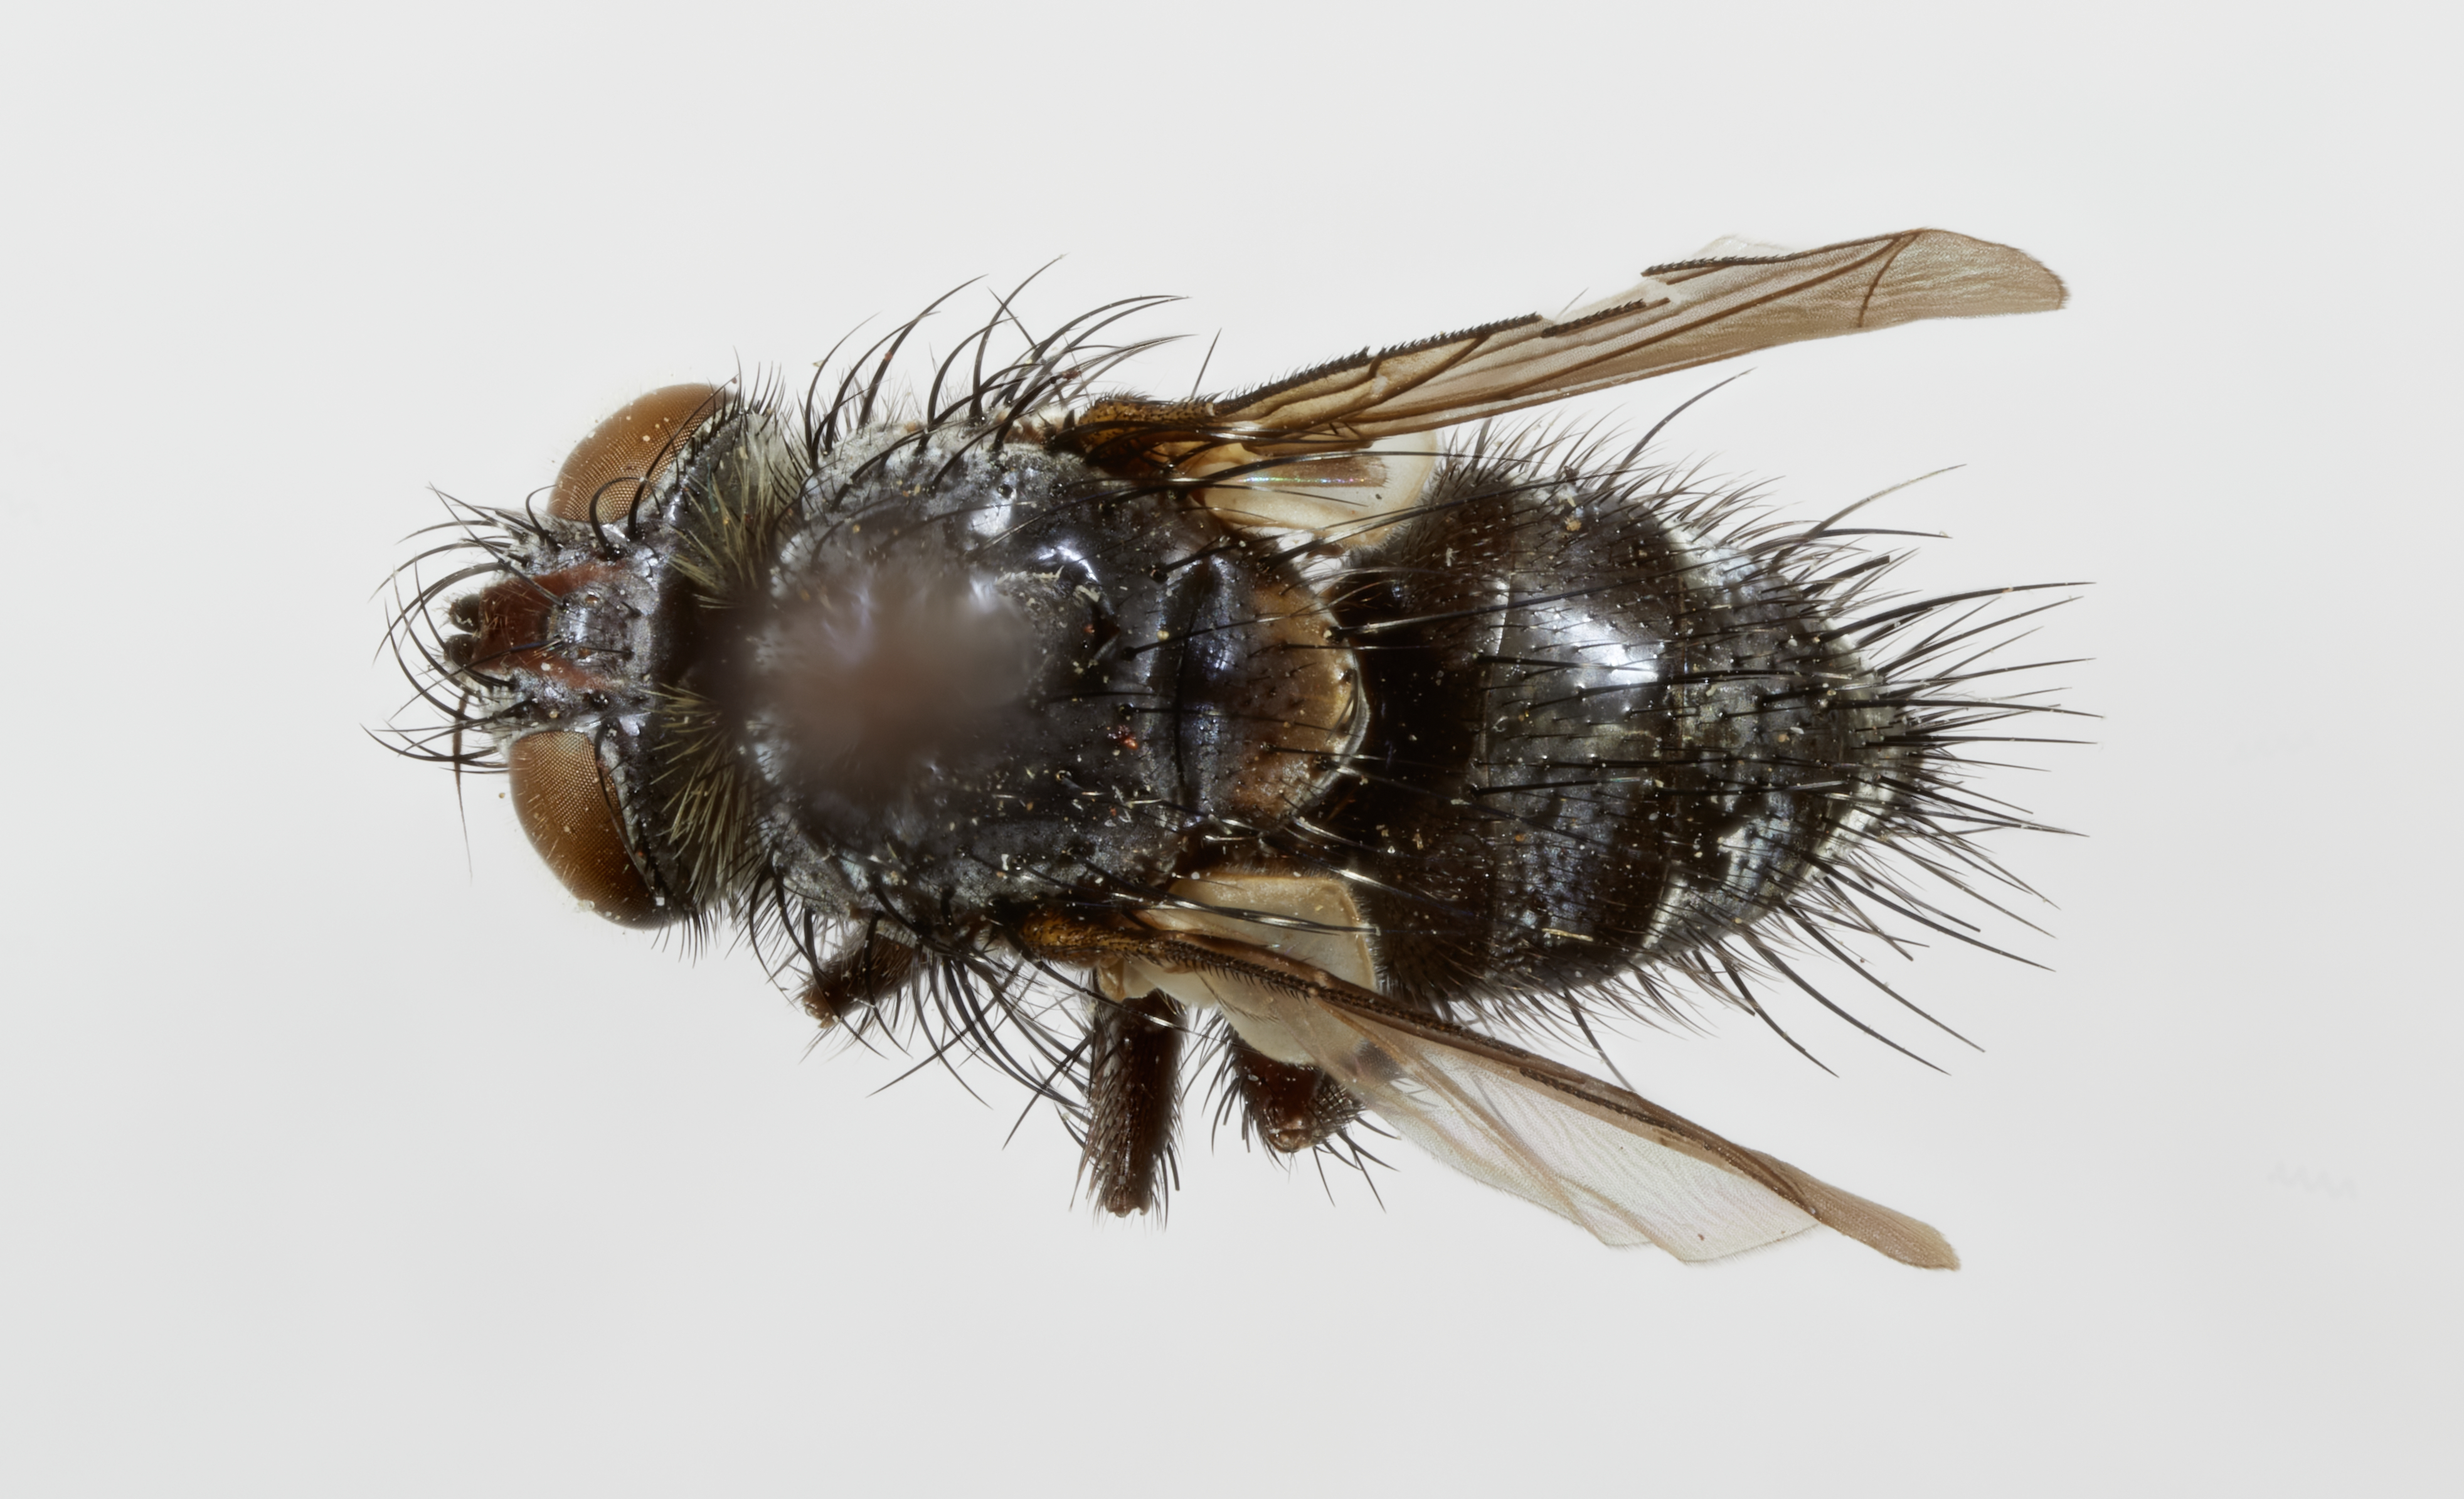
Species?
Plagiophryxe pecosensis
